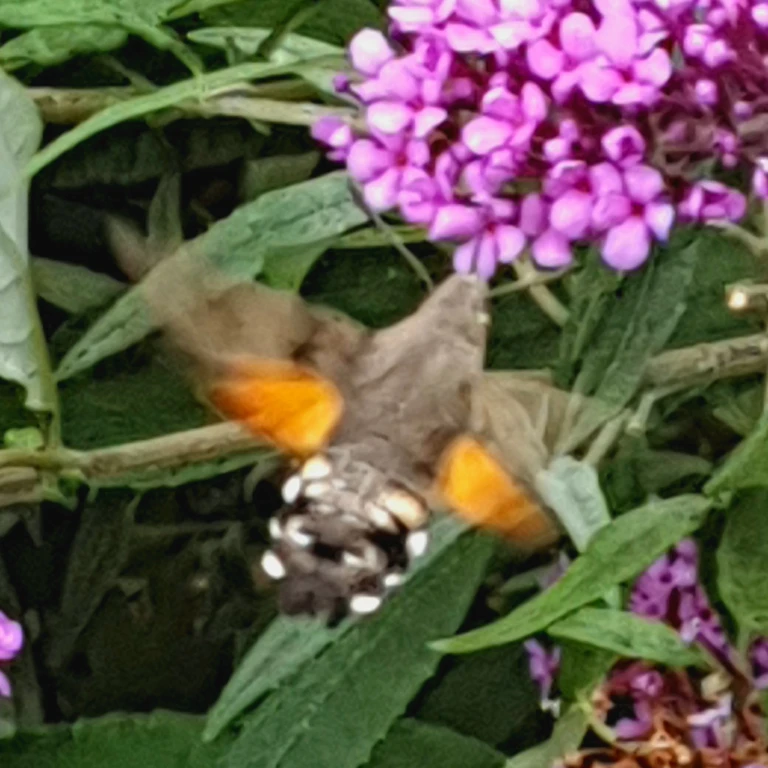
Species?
Macroglossum stellatarum
